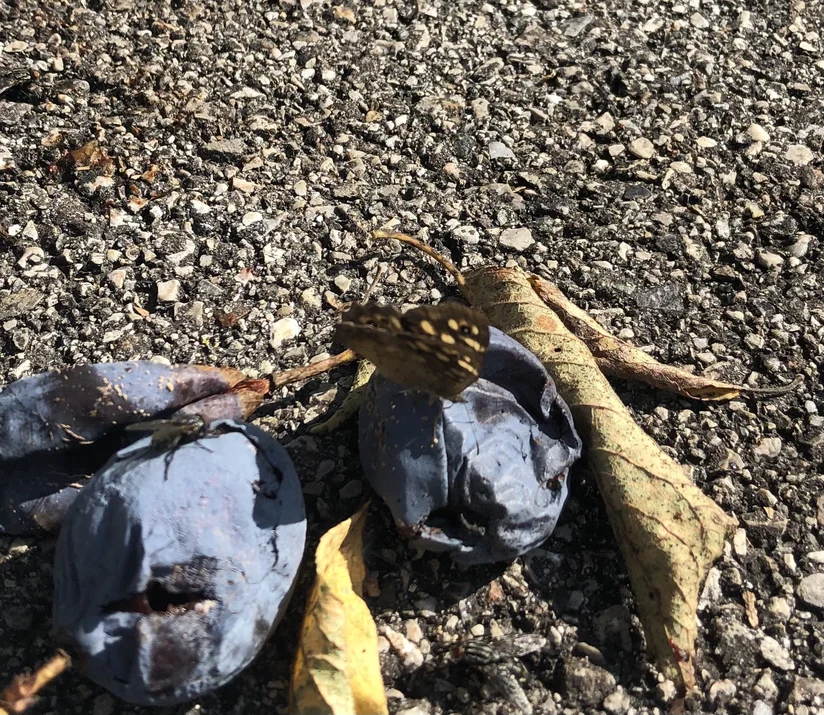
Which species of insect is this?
Pararge aegeria
